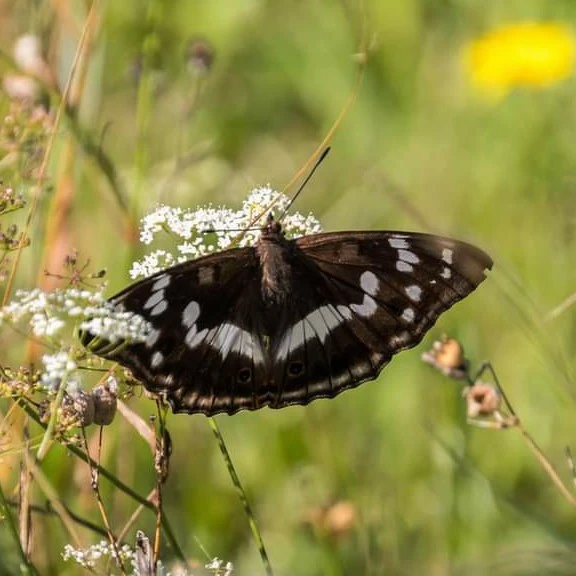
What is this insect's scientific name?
Apatura iris
